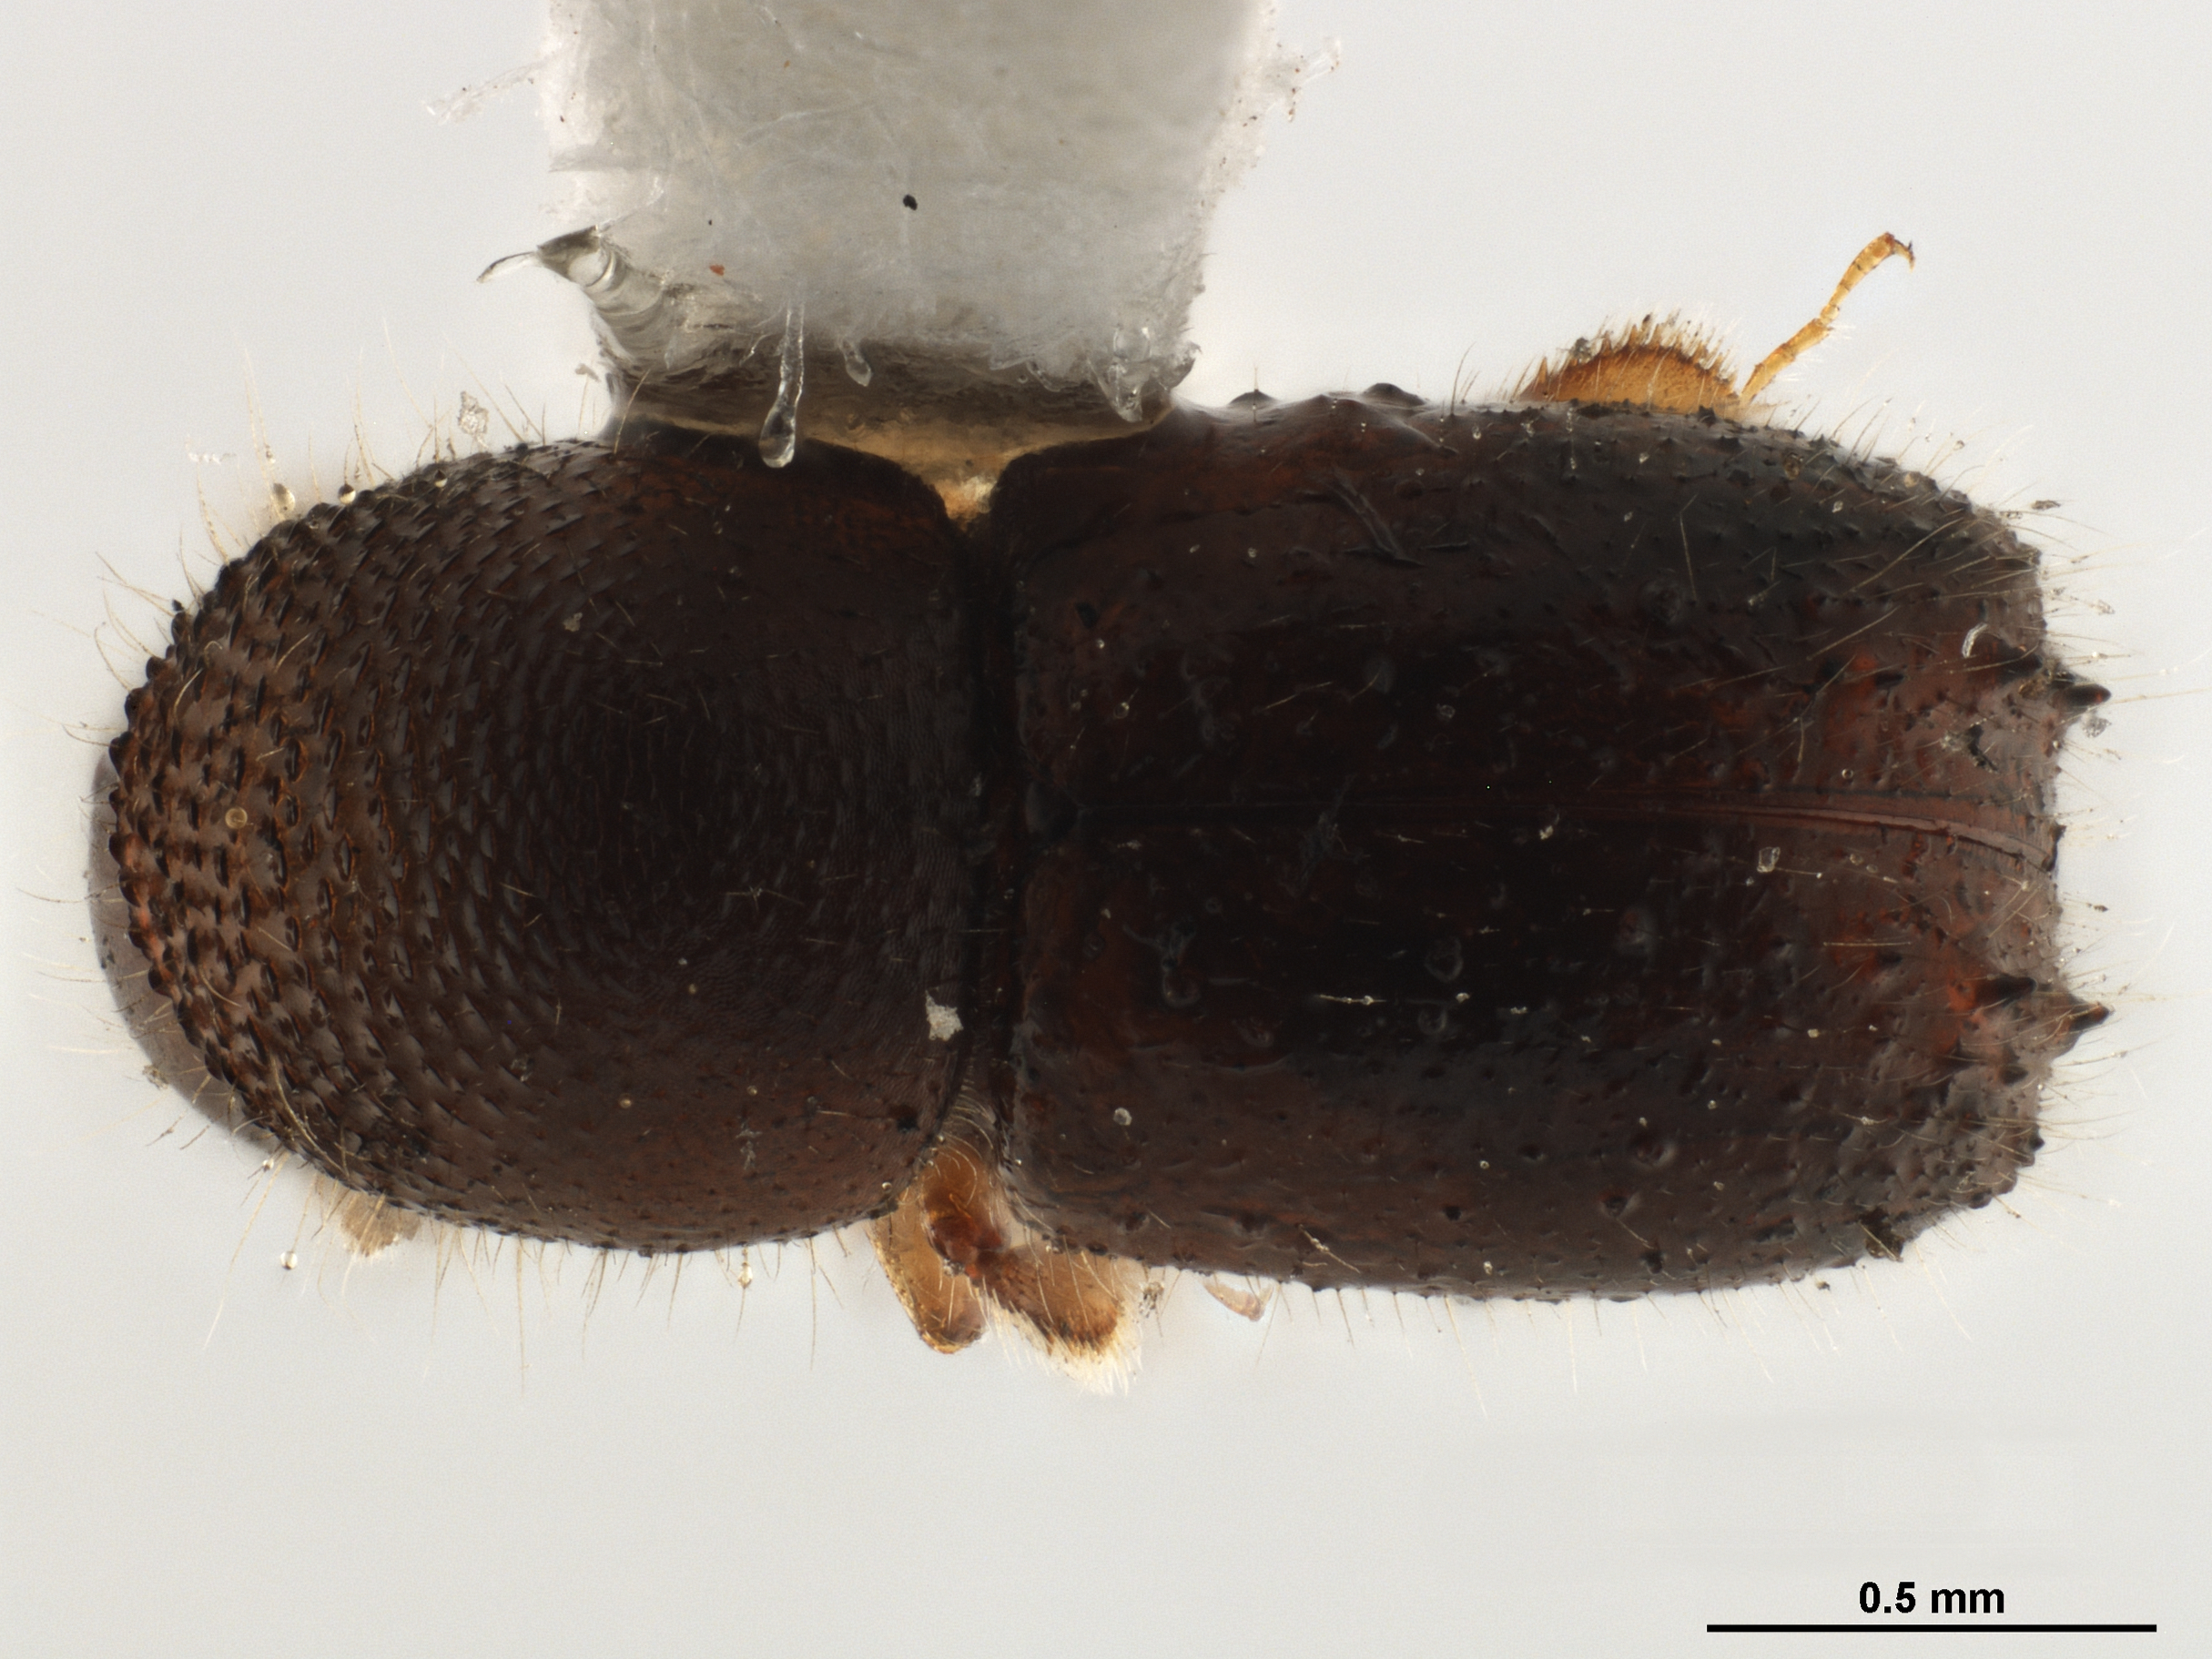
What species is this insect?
Ambrosiodmus pseudocitri
